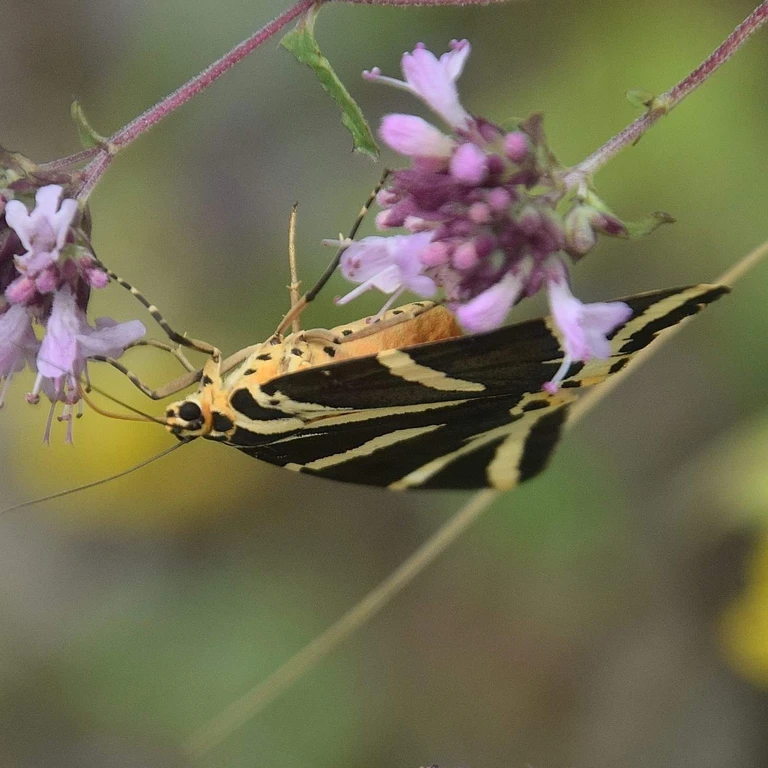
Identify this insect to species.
Euplagia quadripunctaria
